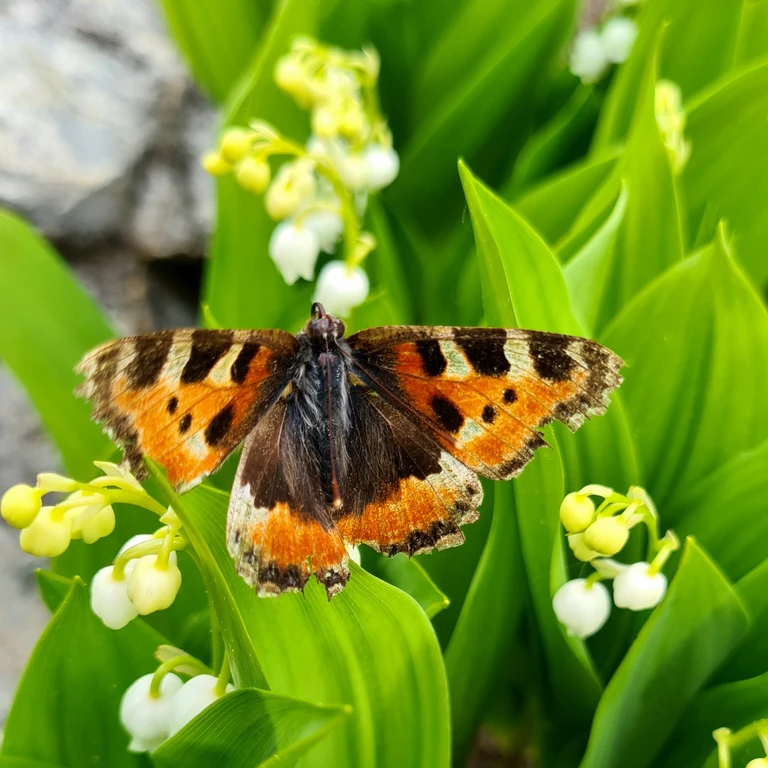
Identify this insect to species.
Aglais urticae
